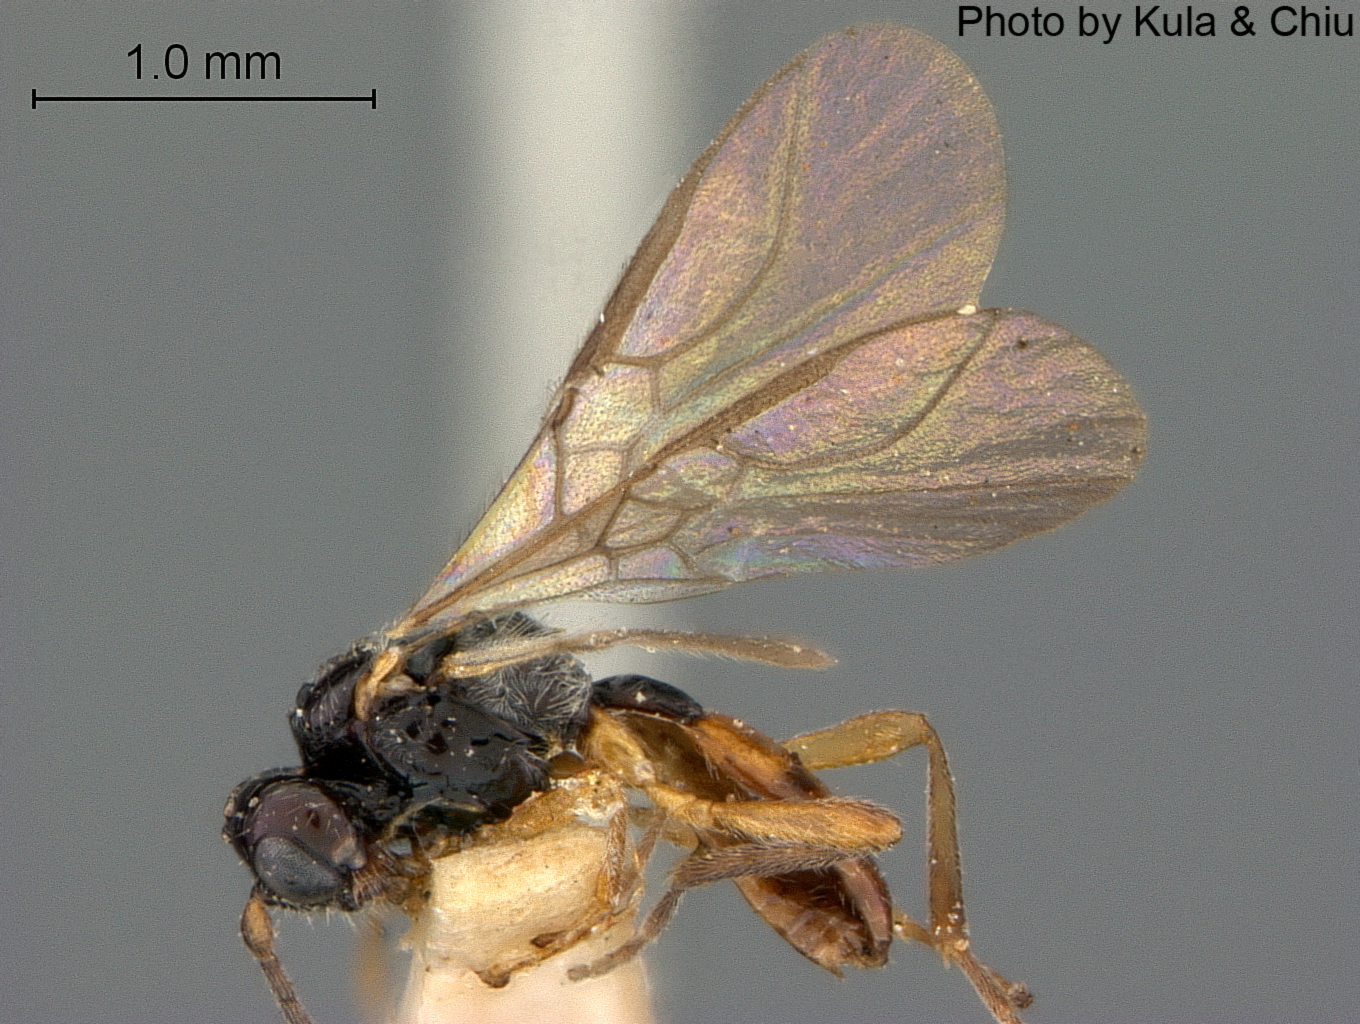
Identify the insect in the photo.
Dacnusa flavocincta
